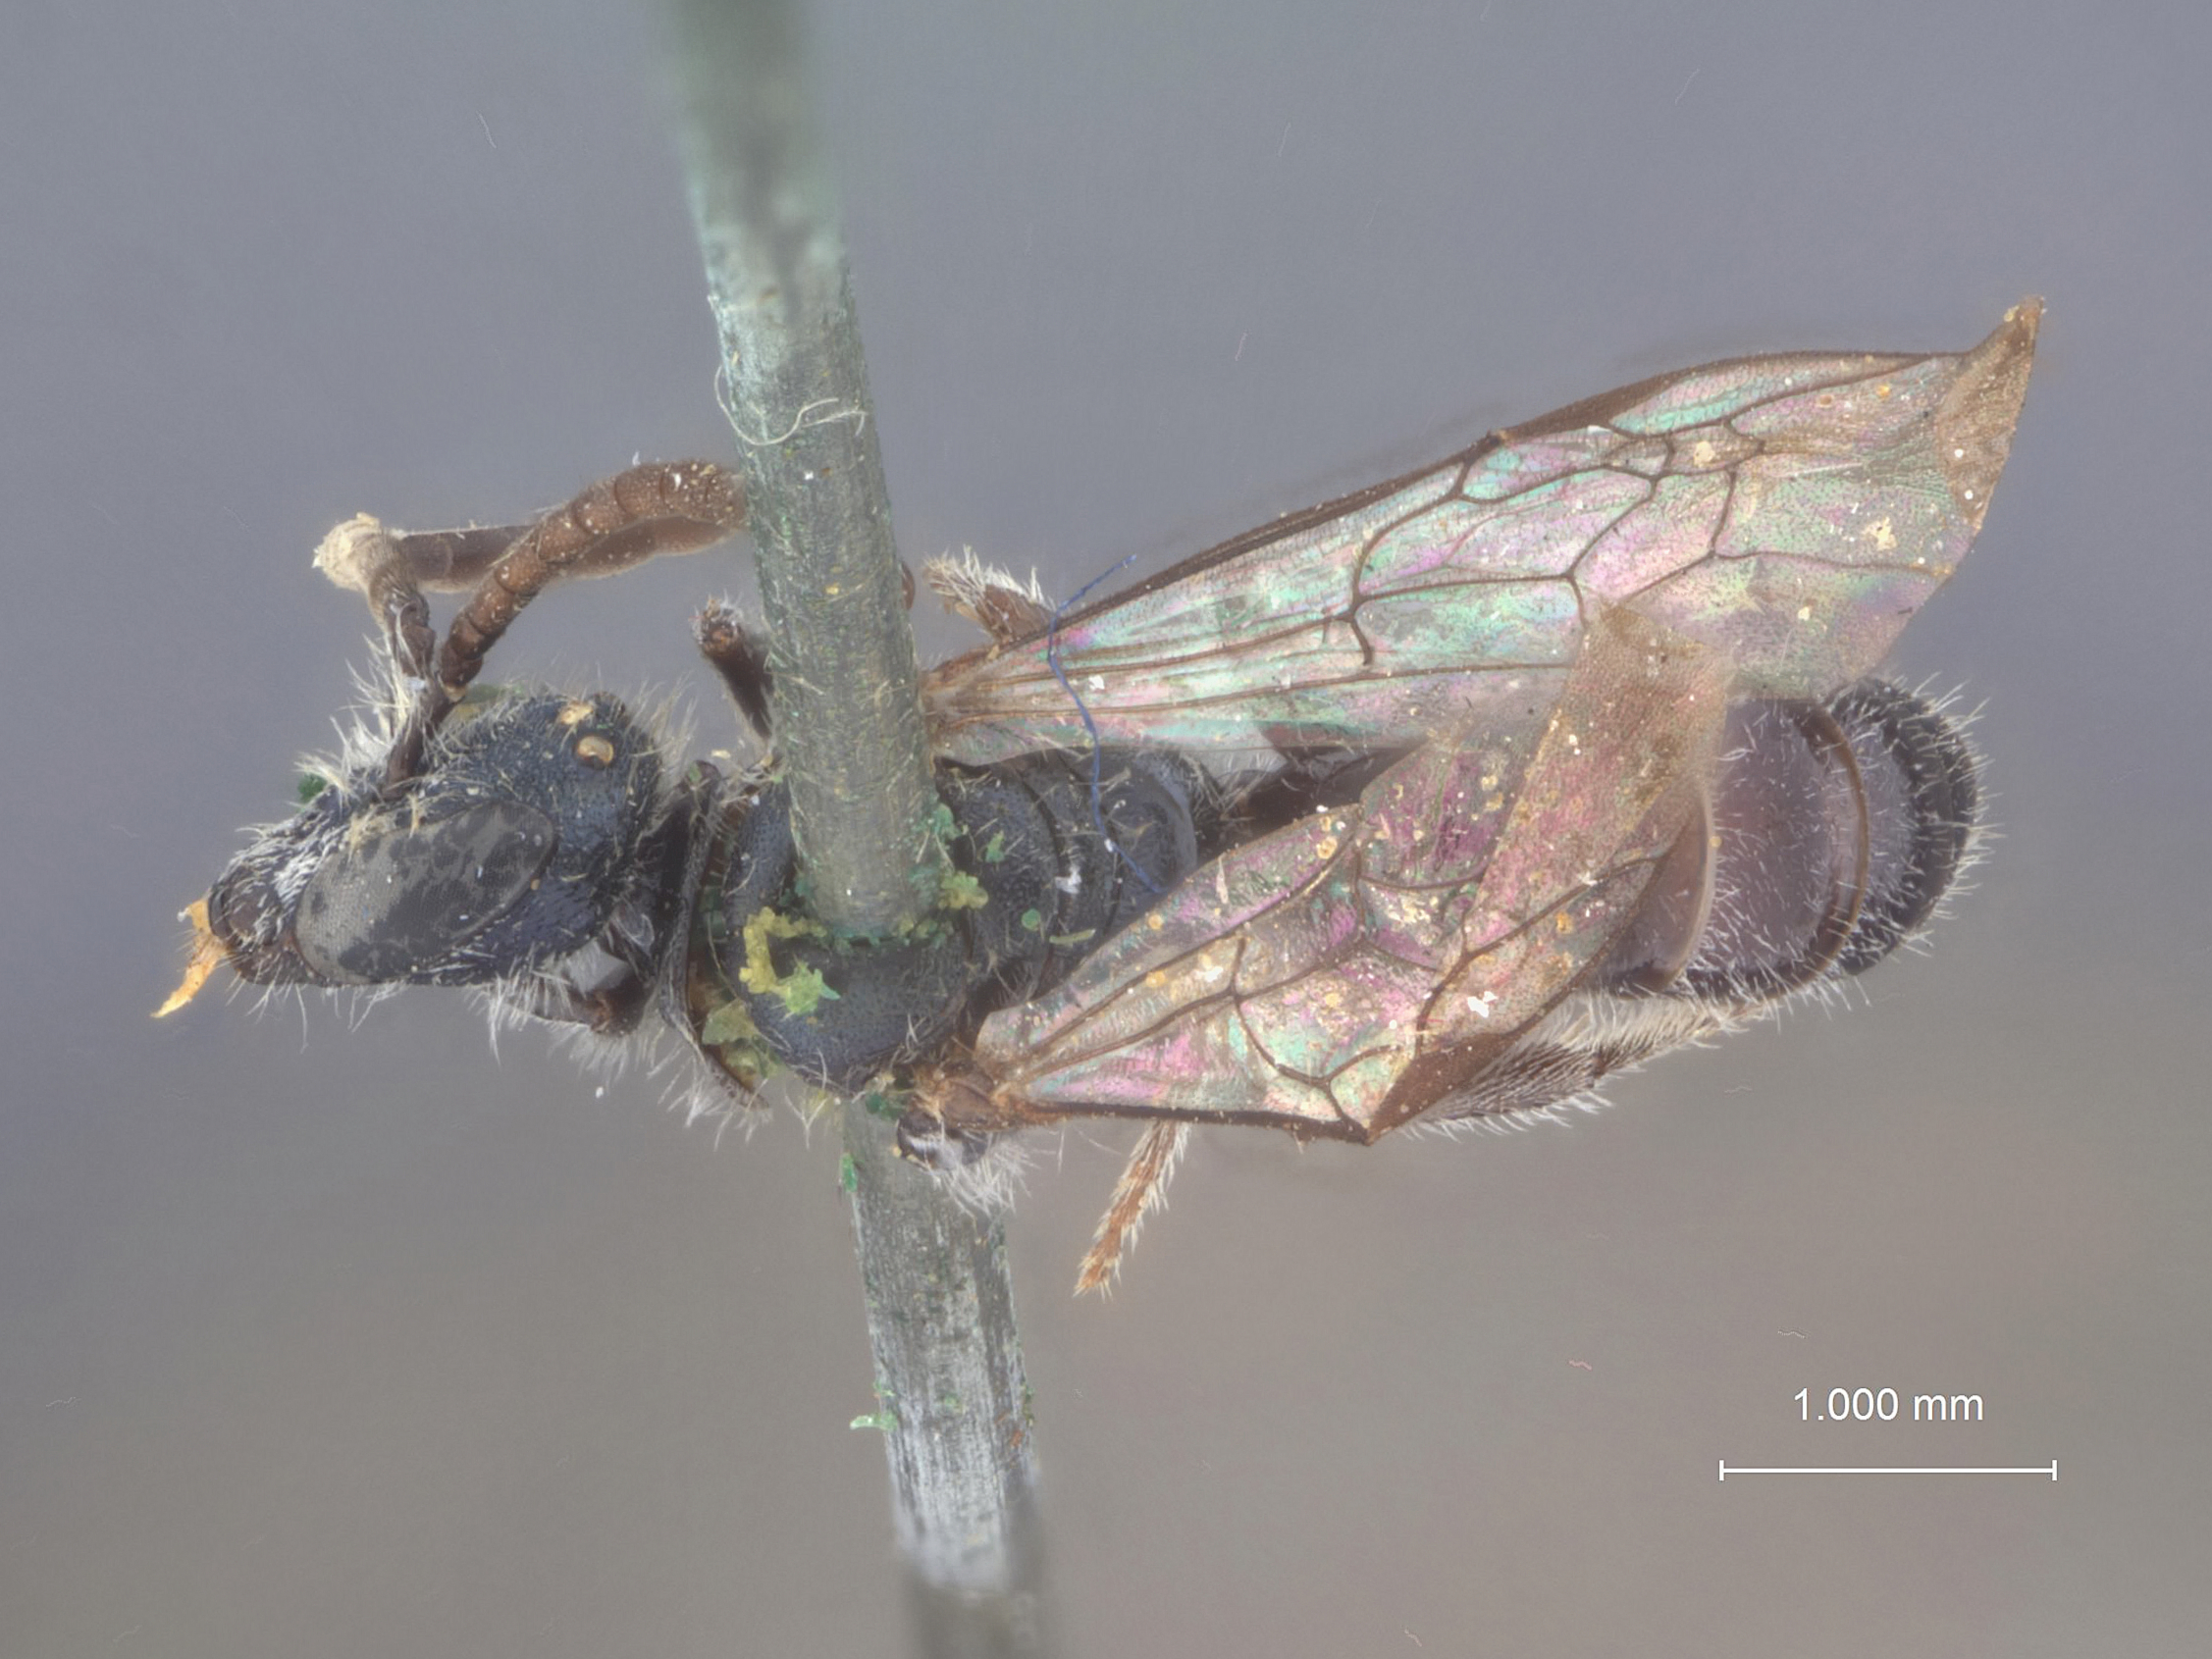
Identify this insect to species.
Halictus insulsus
